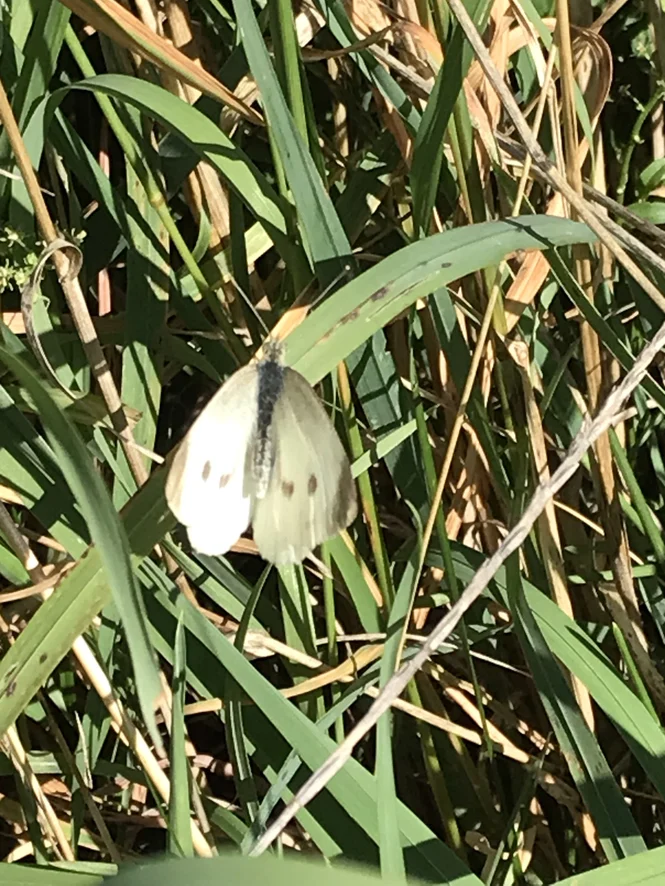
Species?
Pieris rapae
